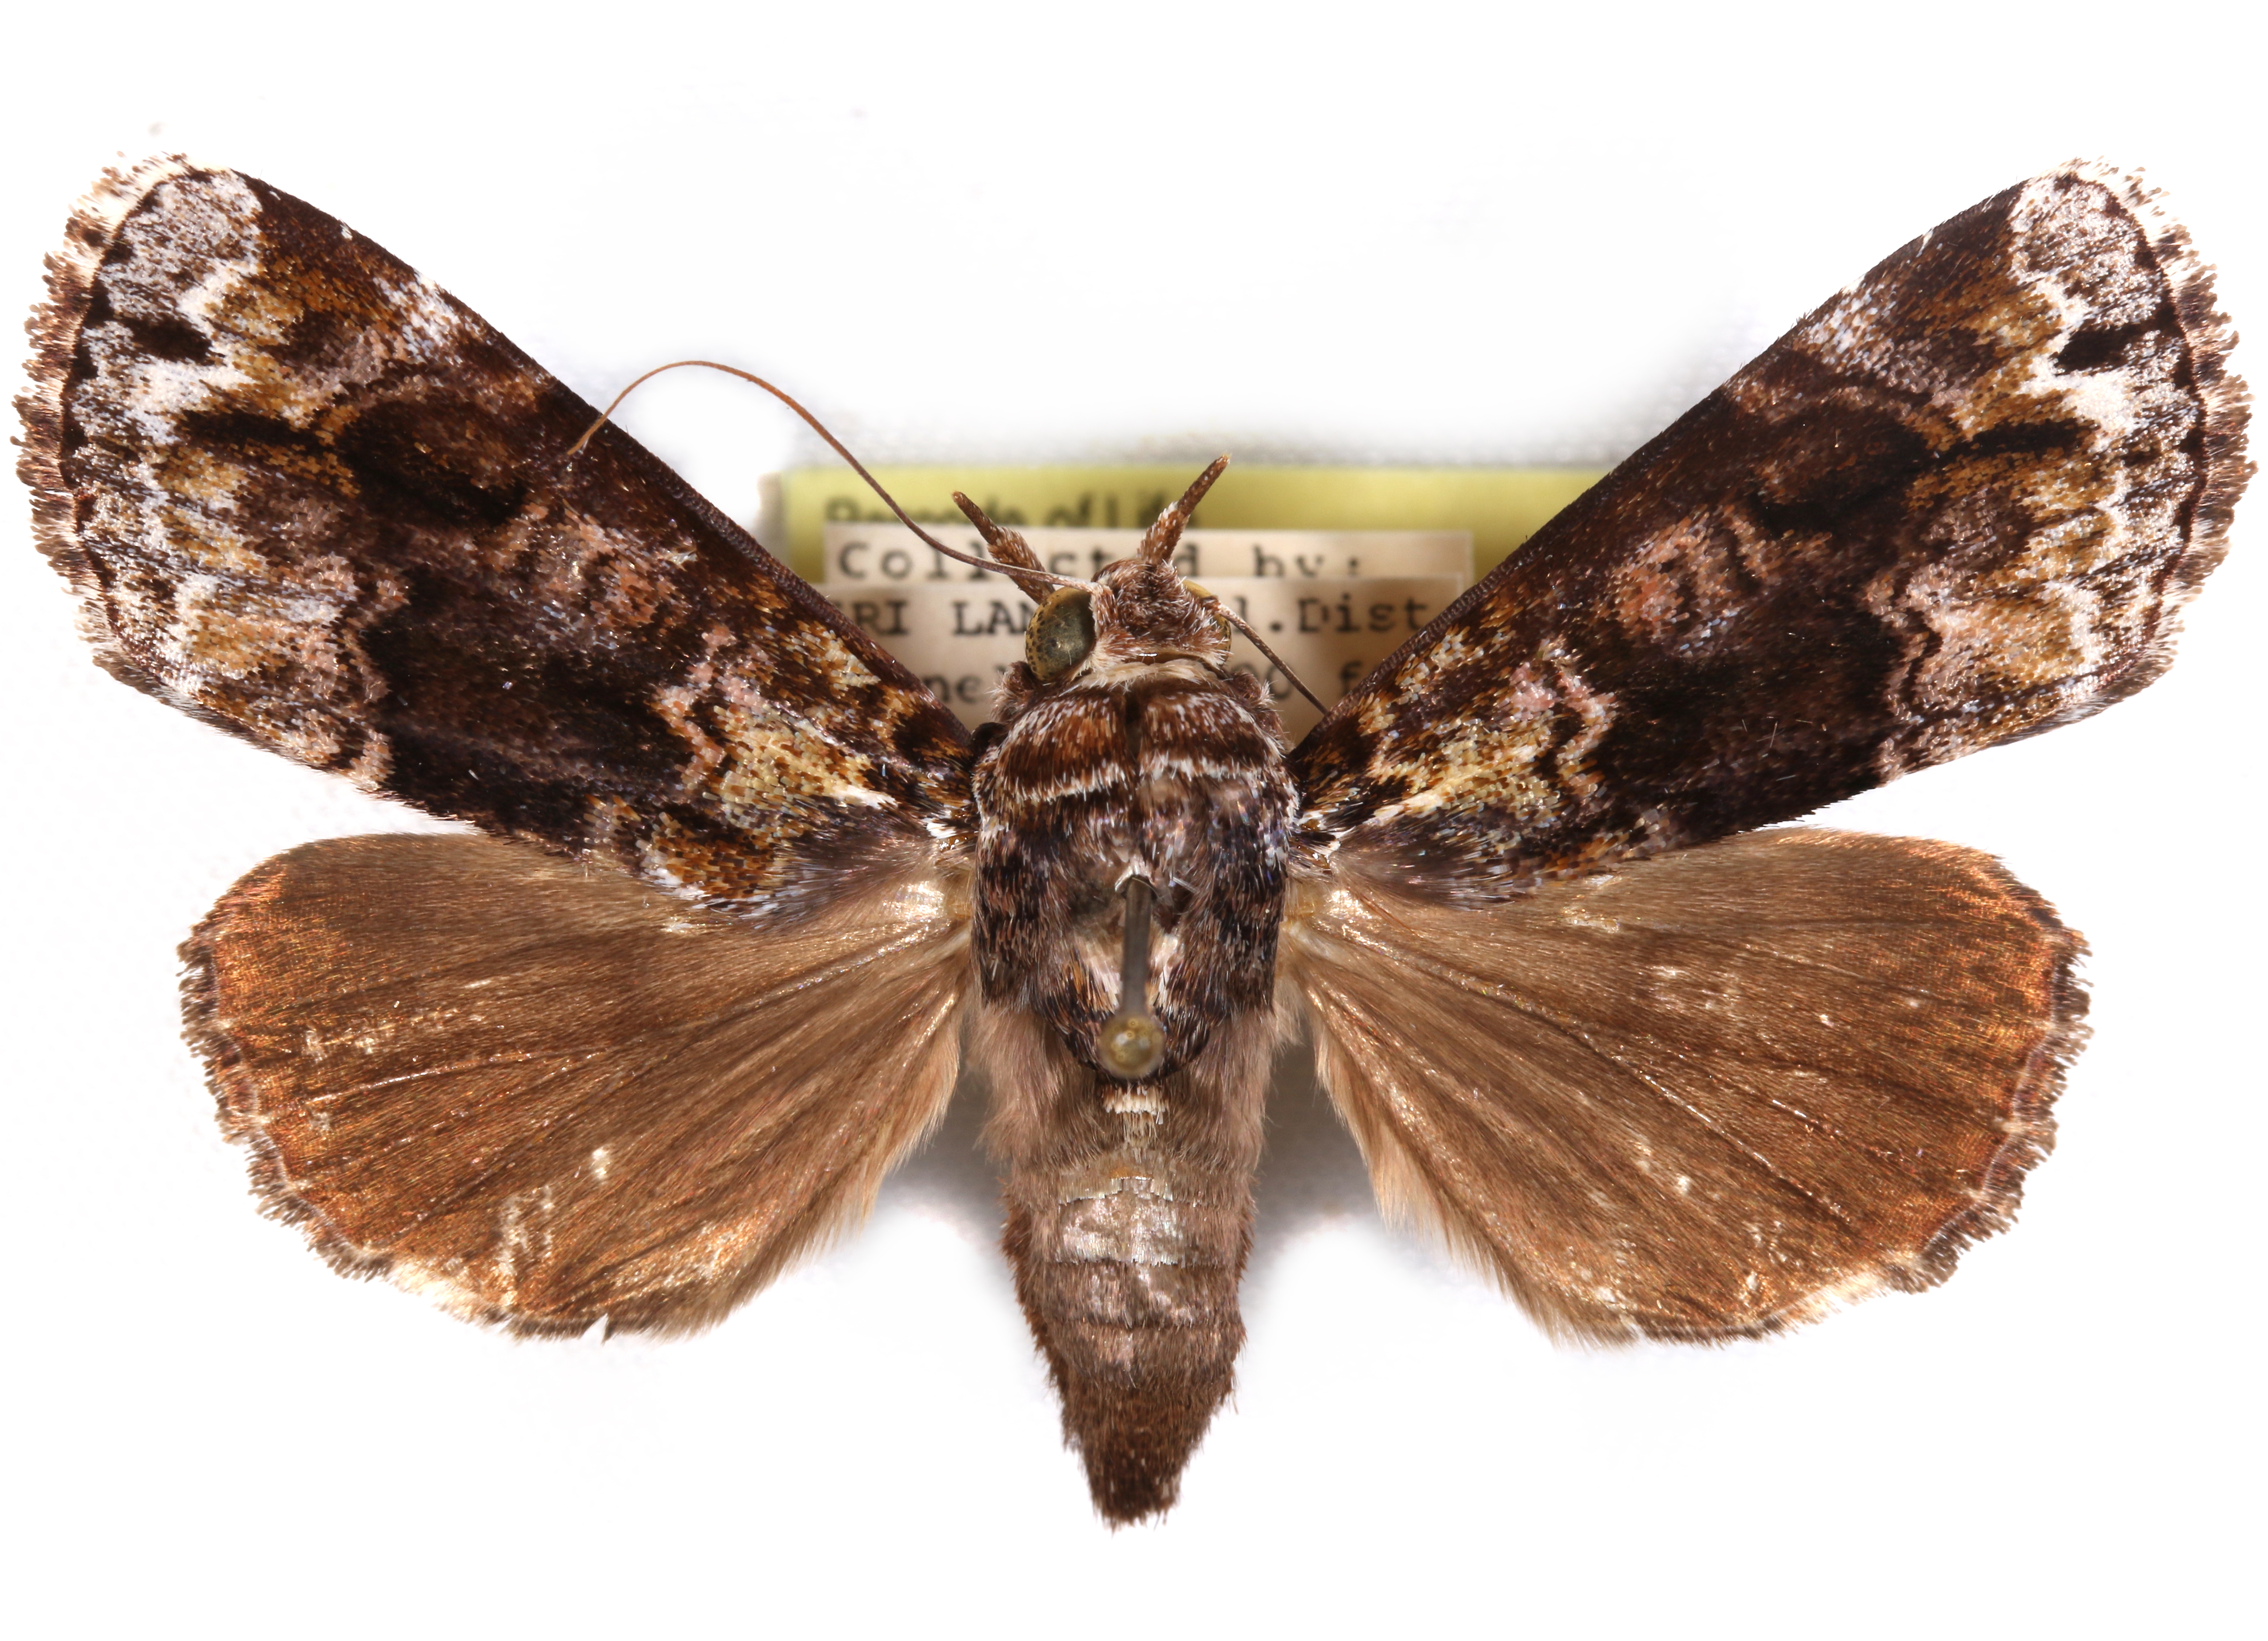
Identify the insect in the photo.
Corythurus nocturnus
